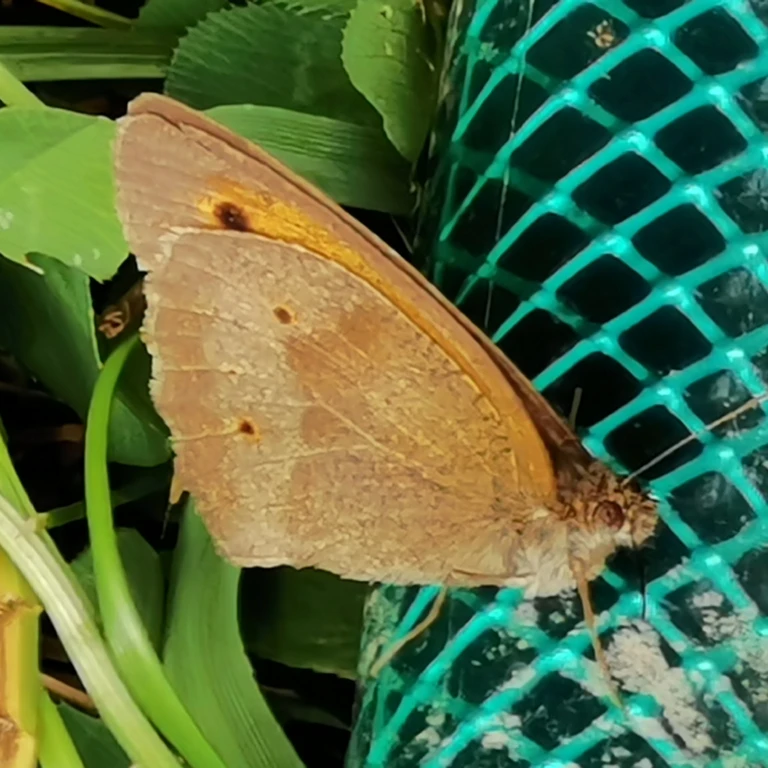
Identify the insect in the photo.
Maniola jurtina
